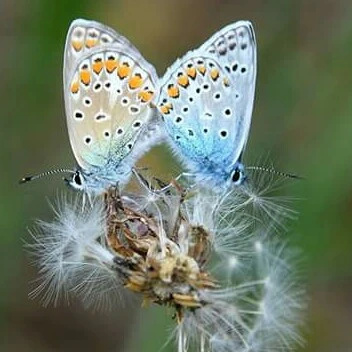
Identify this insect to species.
Polyommatus icarus
